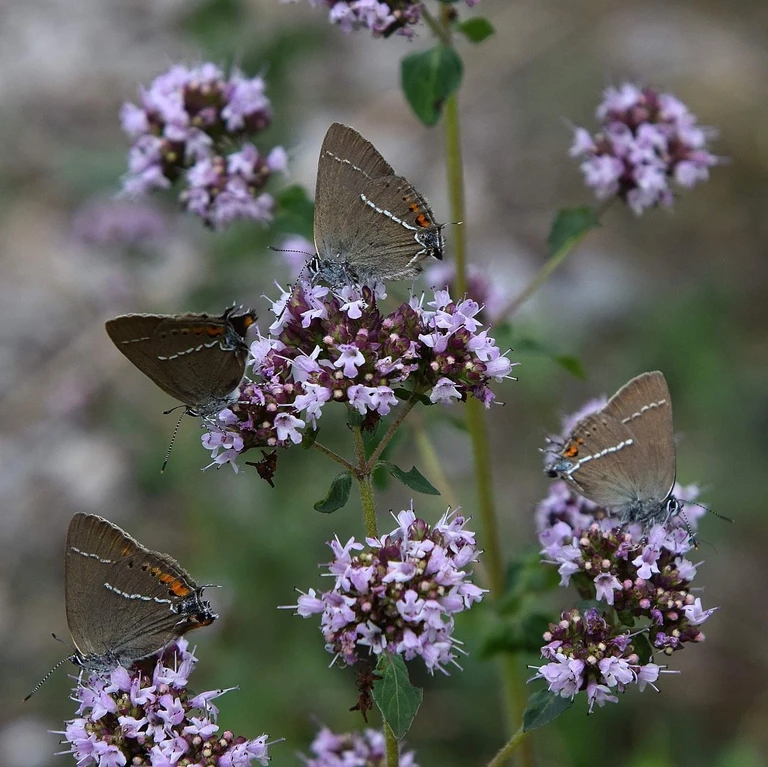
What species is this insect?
Satyrium spini (also Tuttiola spini)
